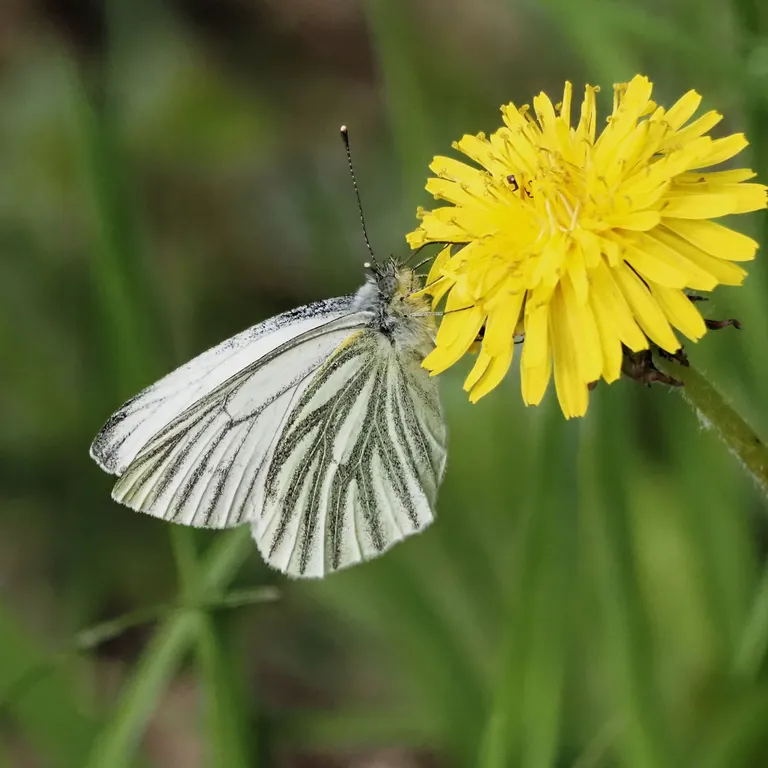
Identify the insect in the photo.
Pieris napi
